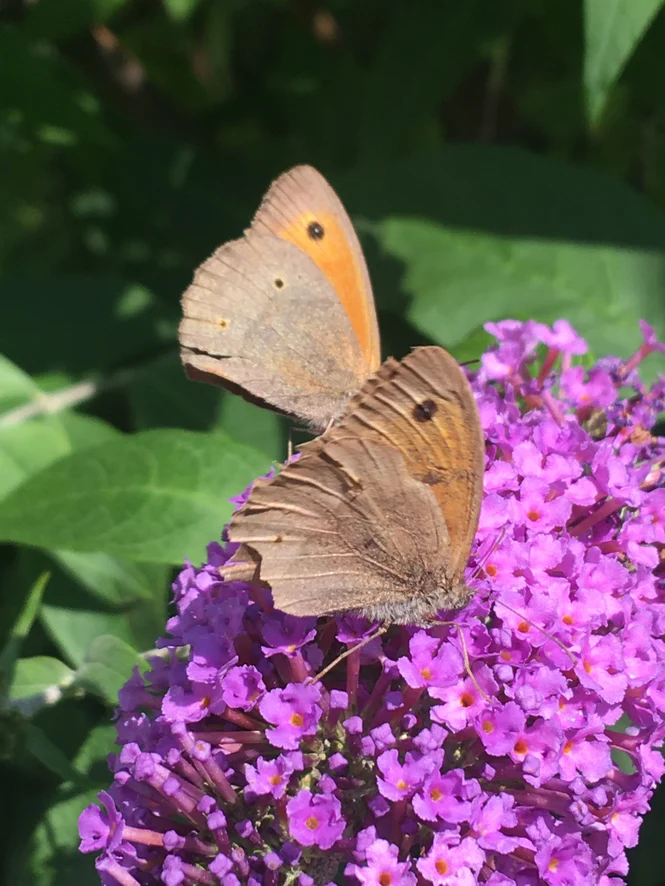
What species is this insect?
Maniola jurtina
